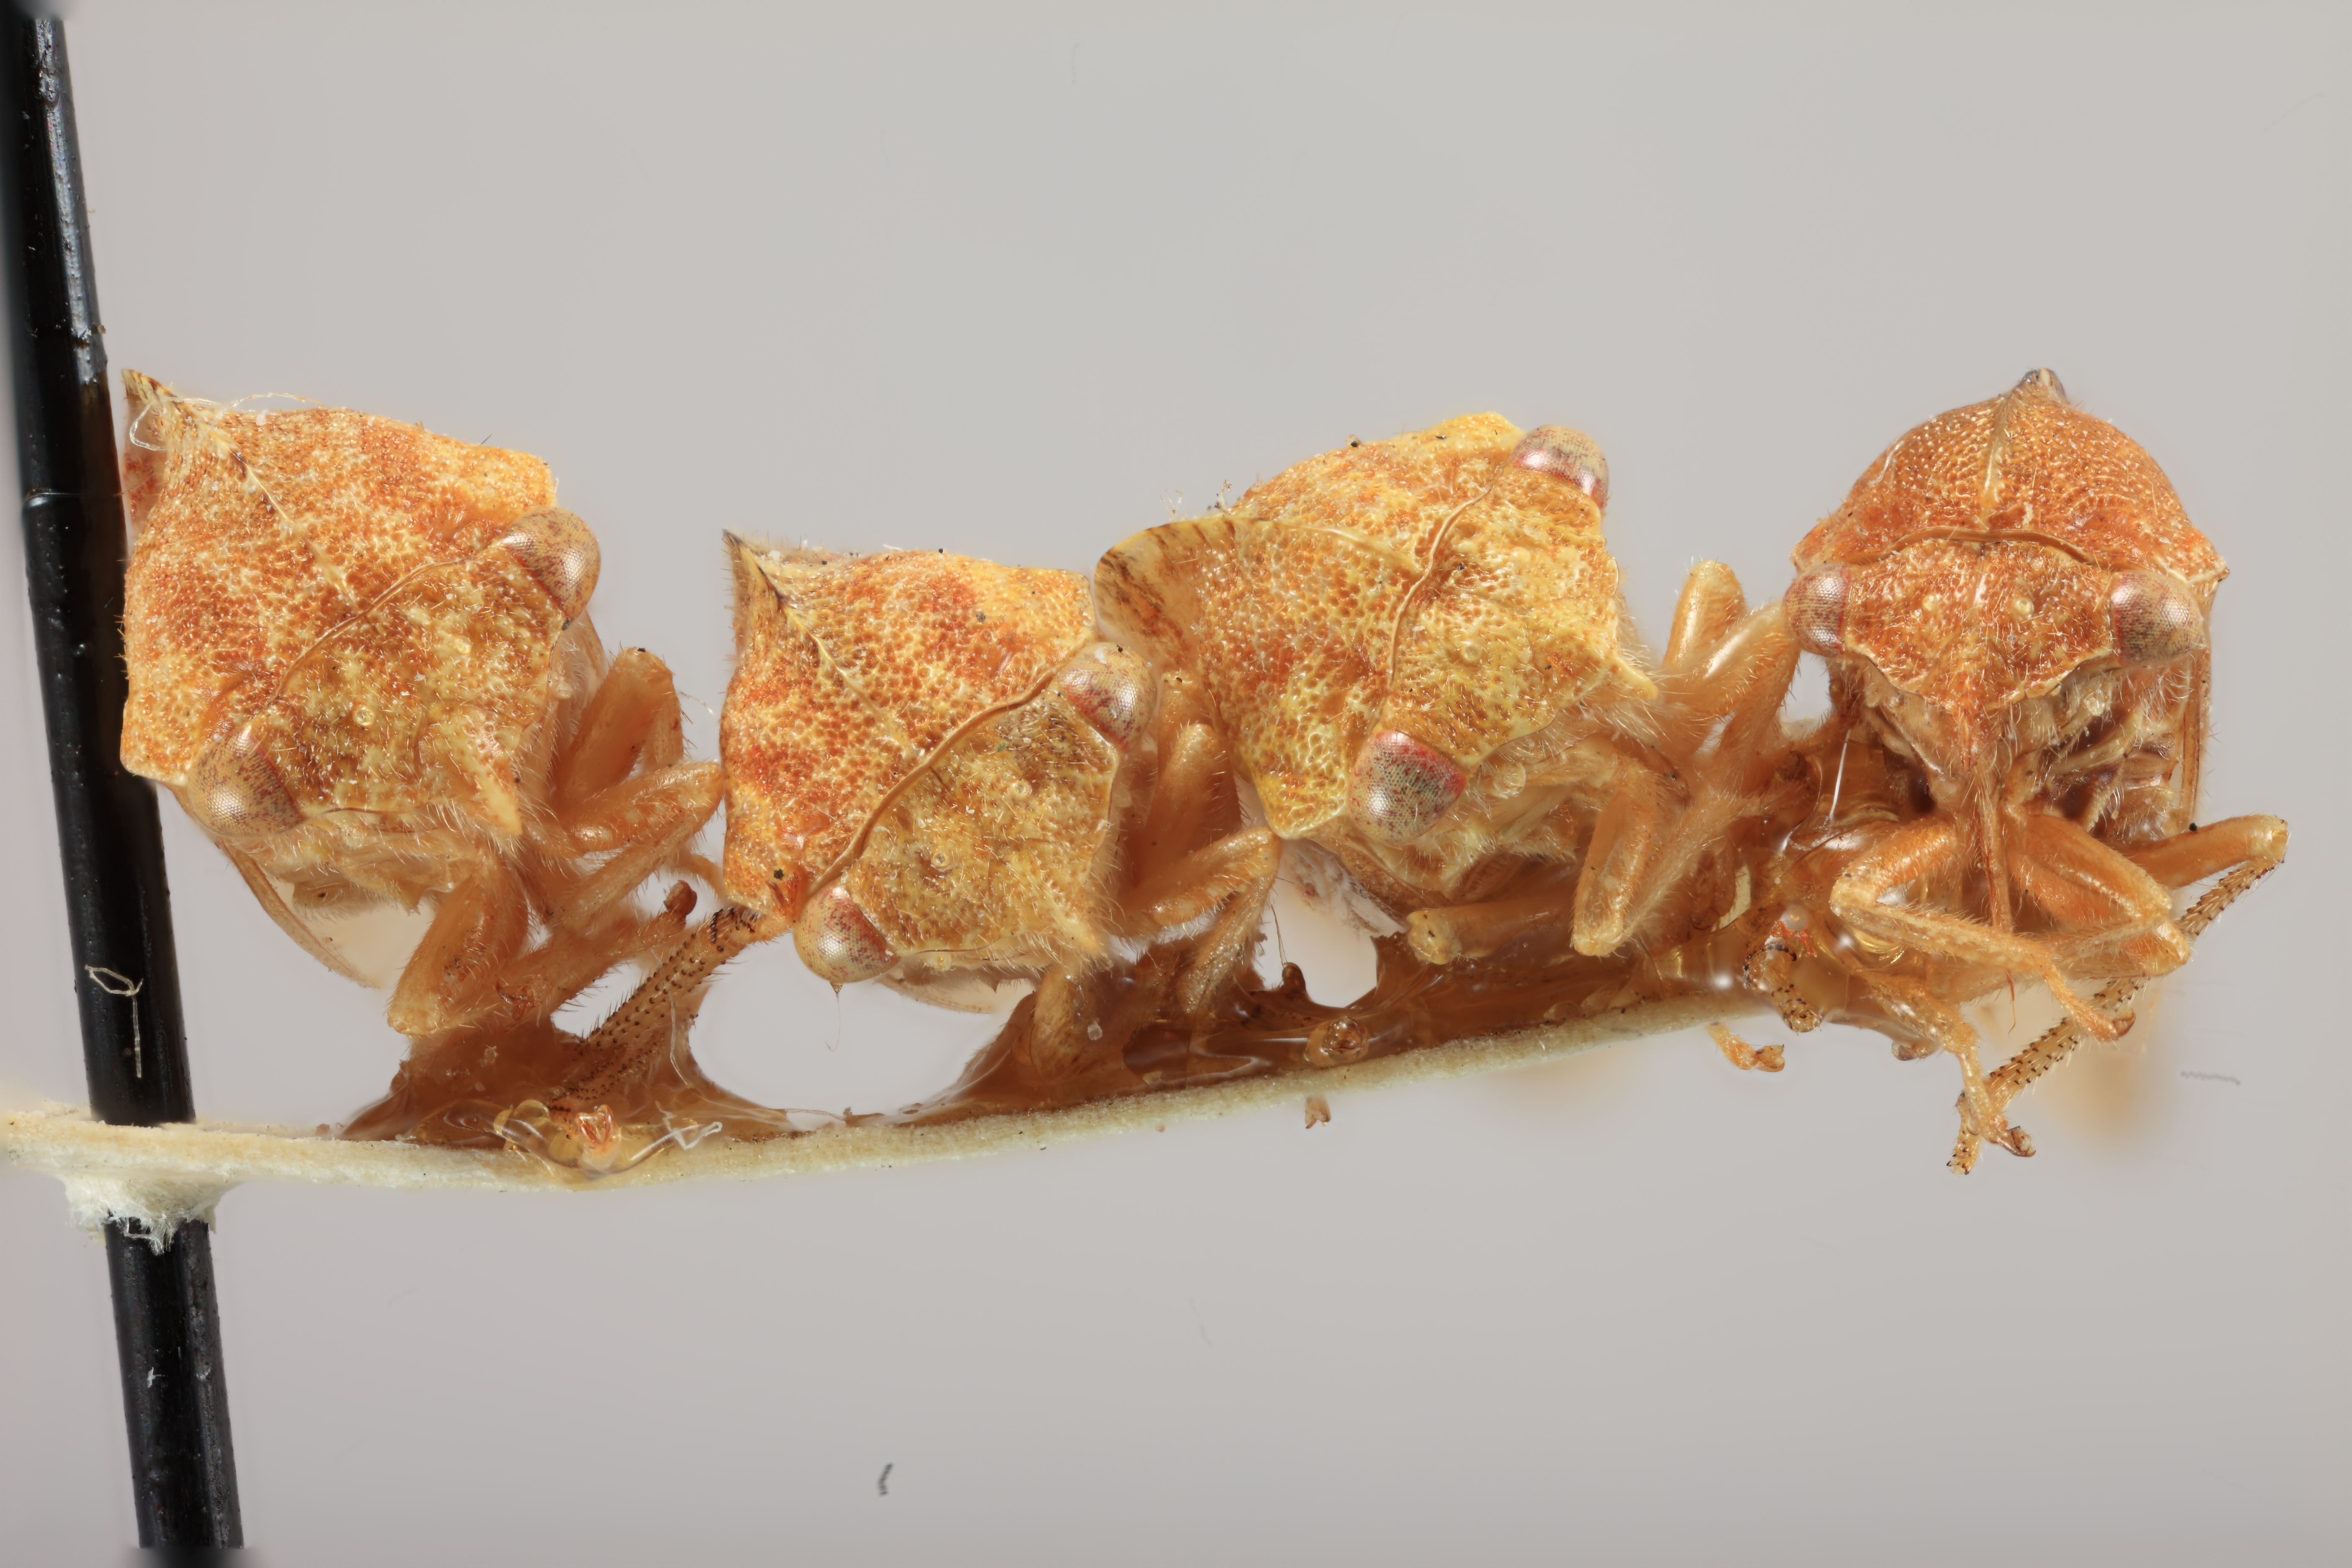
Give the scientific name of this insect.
Cyrtolobus arizonae
